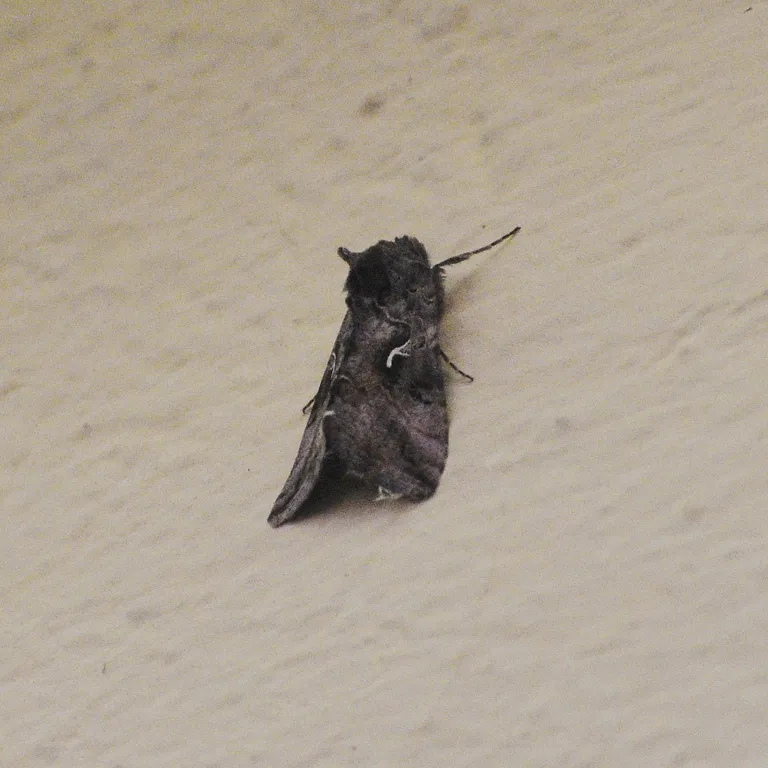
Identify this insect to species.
Autographa gamma
